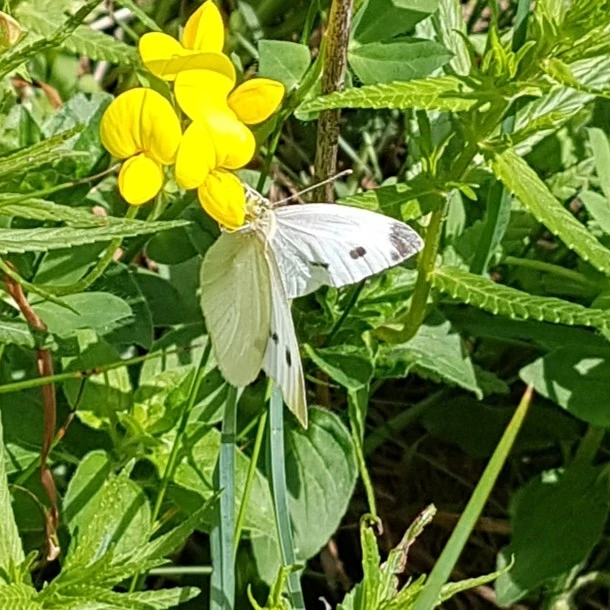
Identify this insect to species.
Pieris rapae
